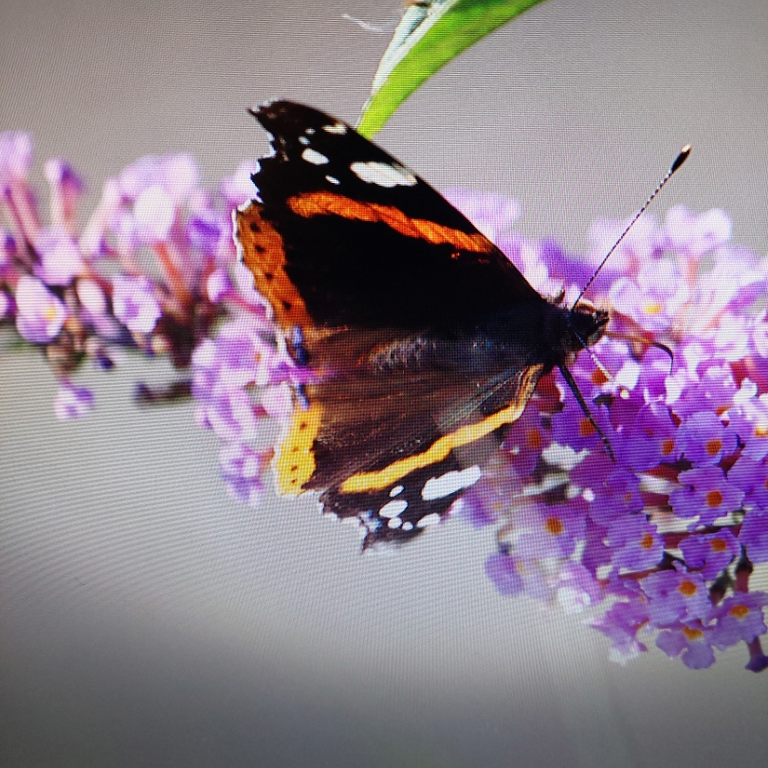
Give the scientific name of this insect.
Vanessa atalanta
